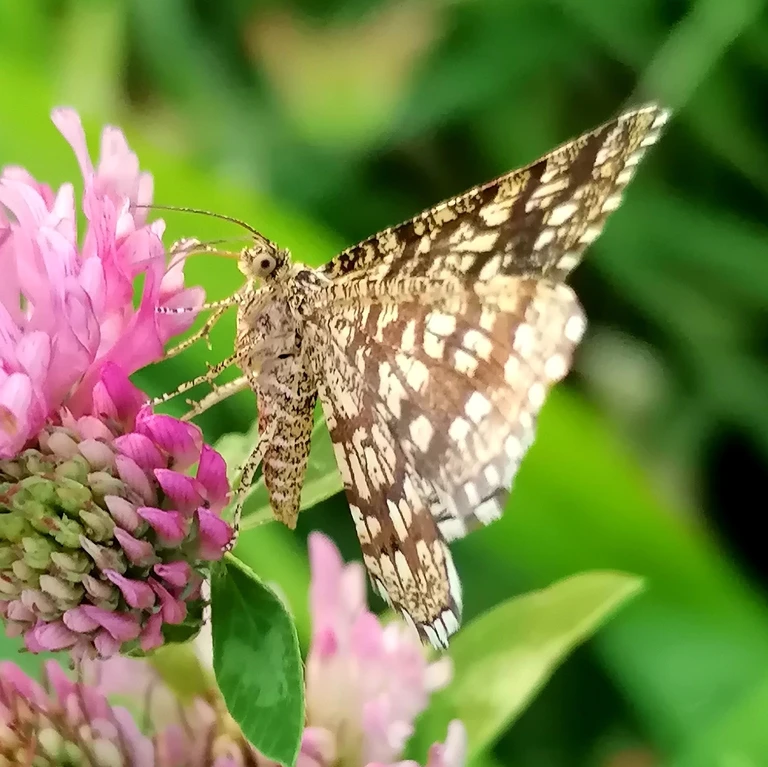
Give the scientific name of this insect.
Chiasmia clathrata
